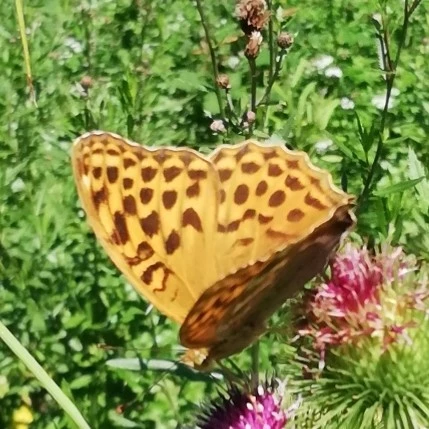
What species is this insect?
Argynnis paphia
